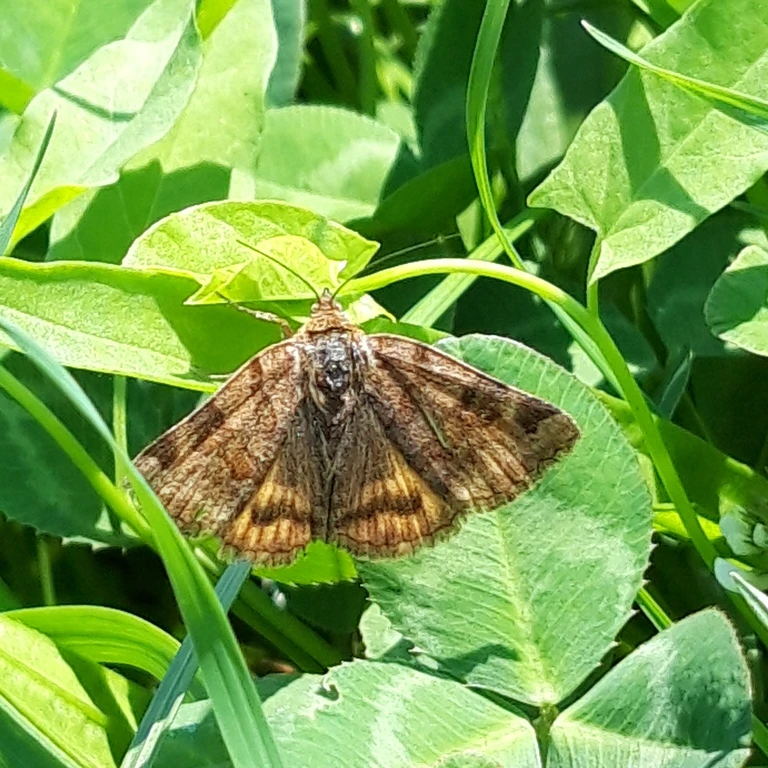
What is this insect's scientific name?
Euclidia glyphica
